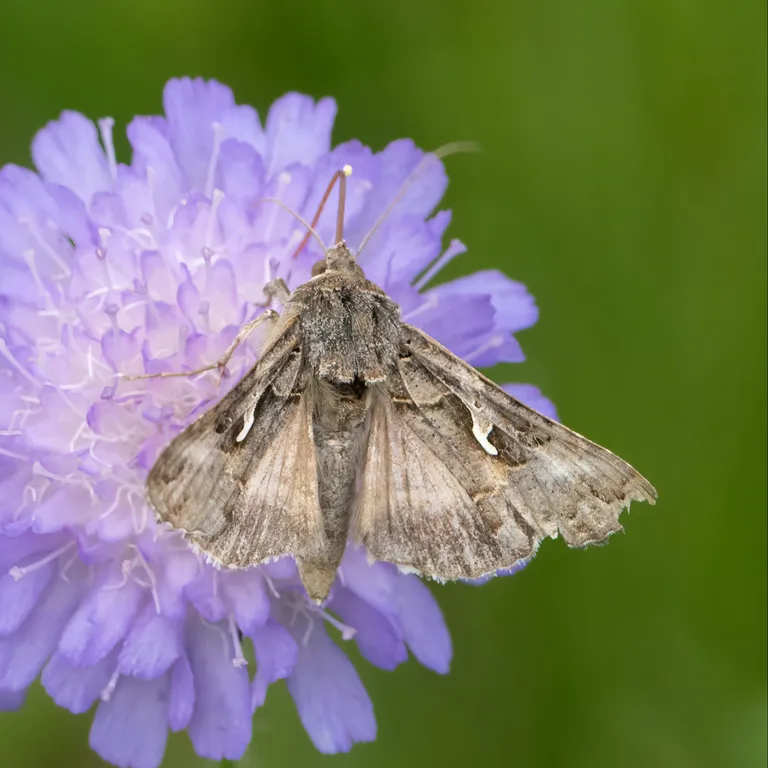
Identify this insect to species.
Autographa gamma
